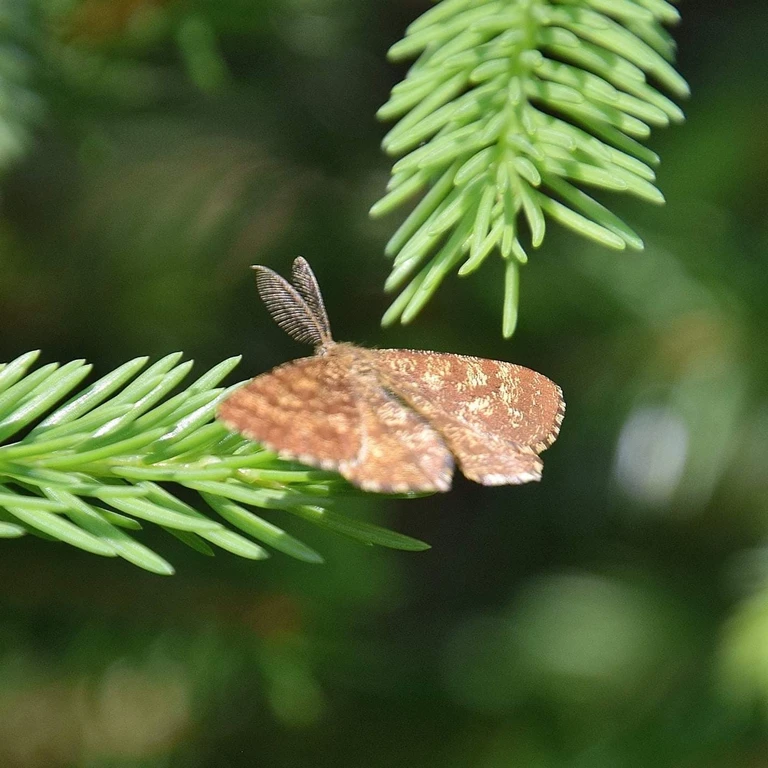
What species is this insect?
Ematurga atomaria
